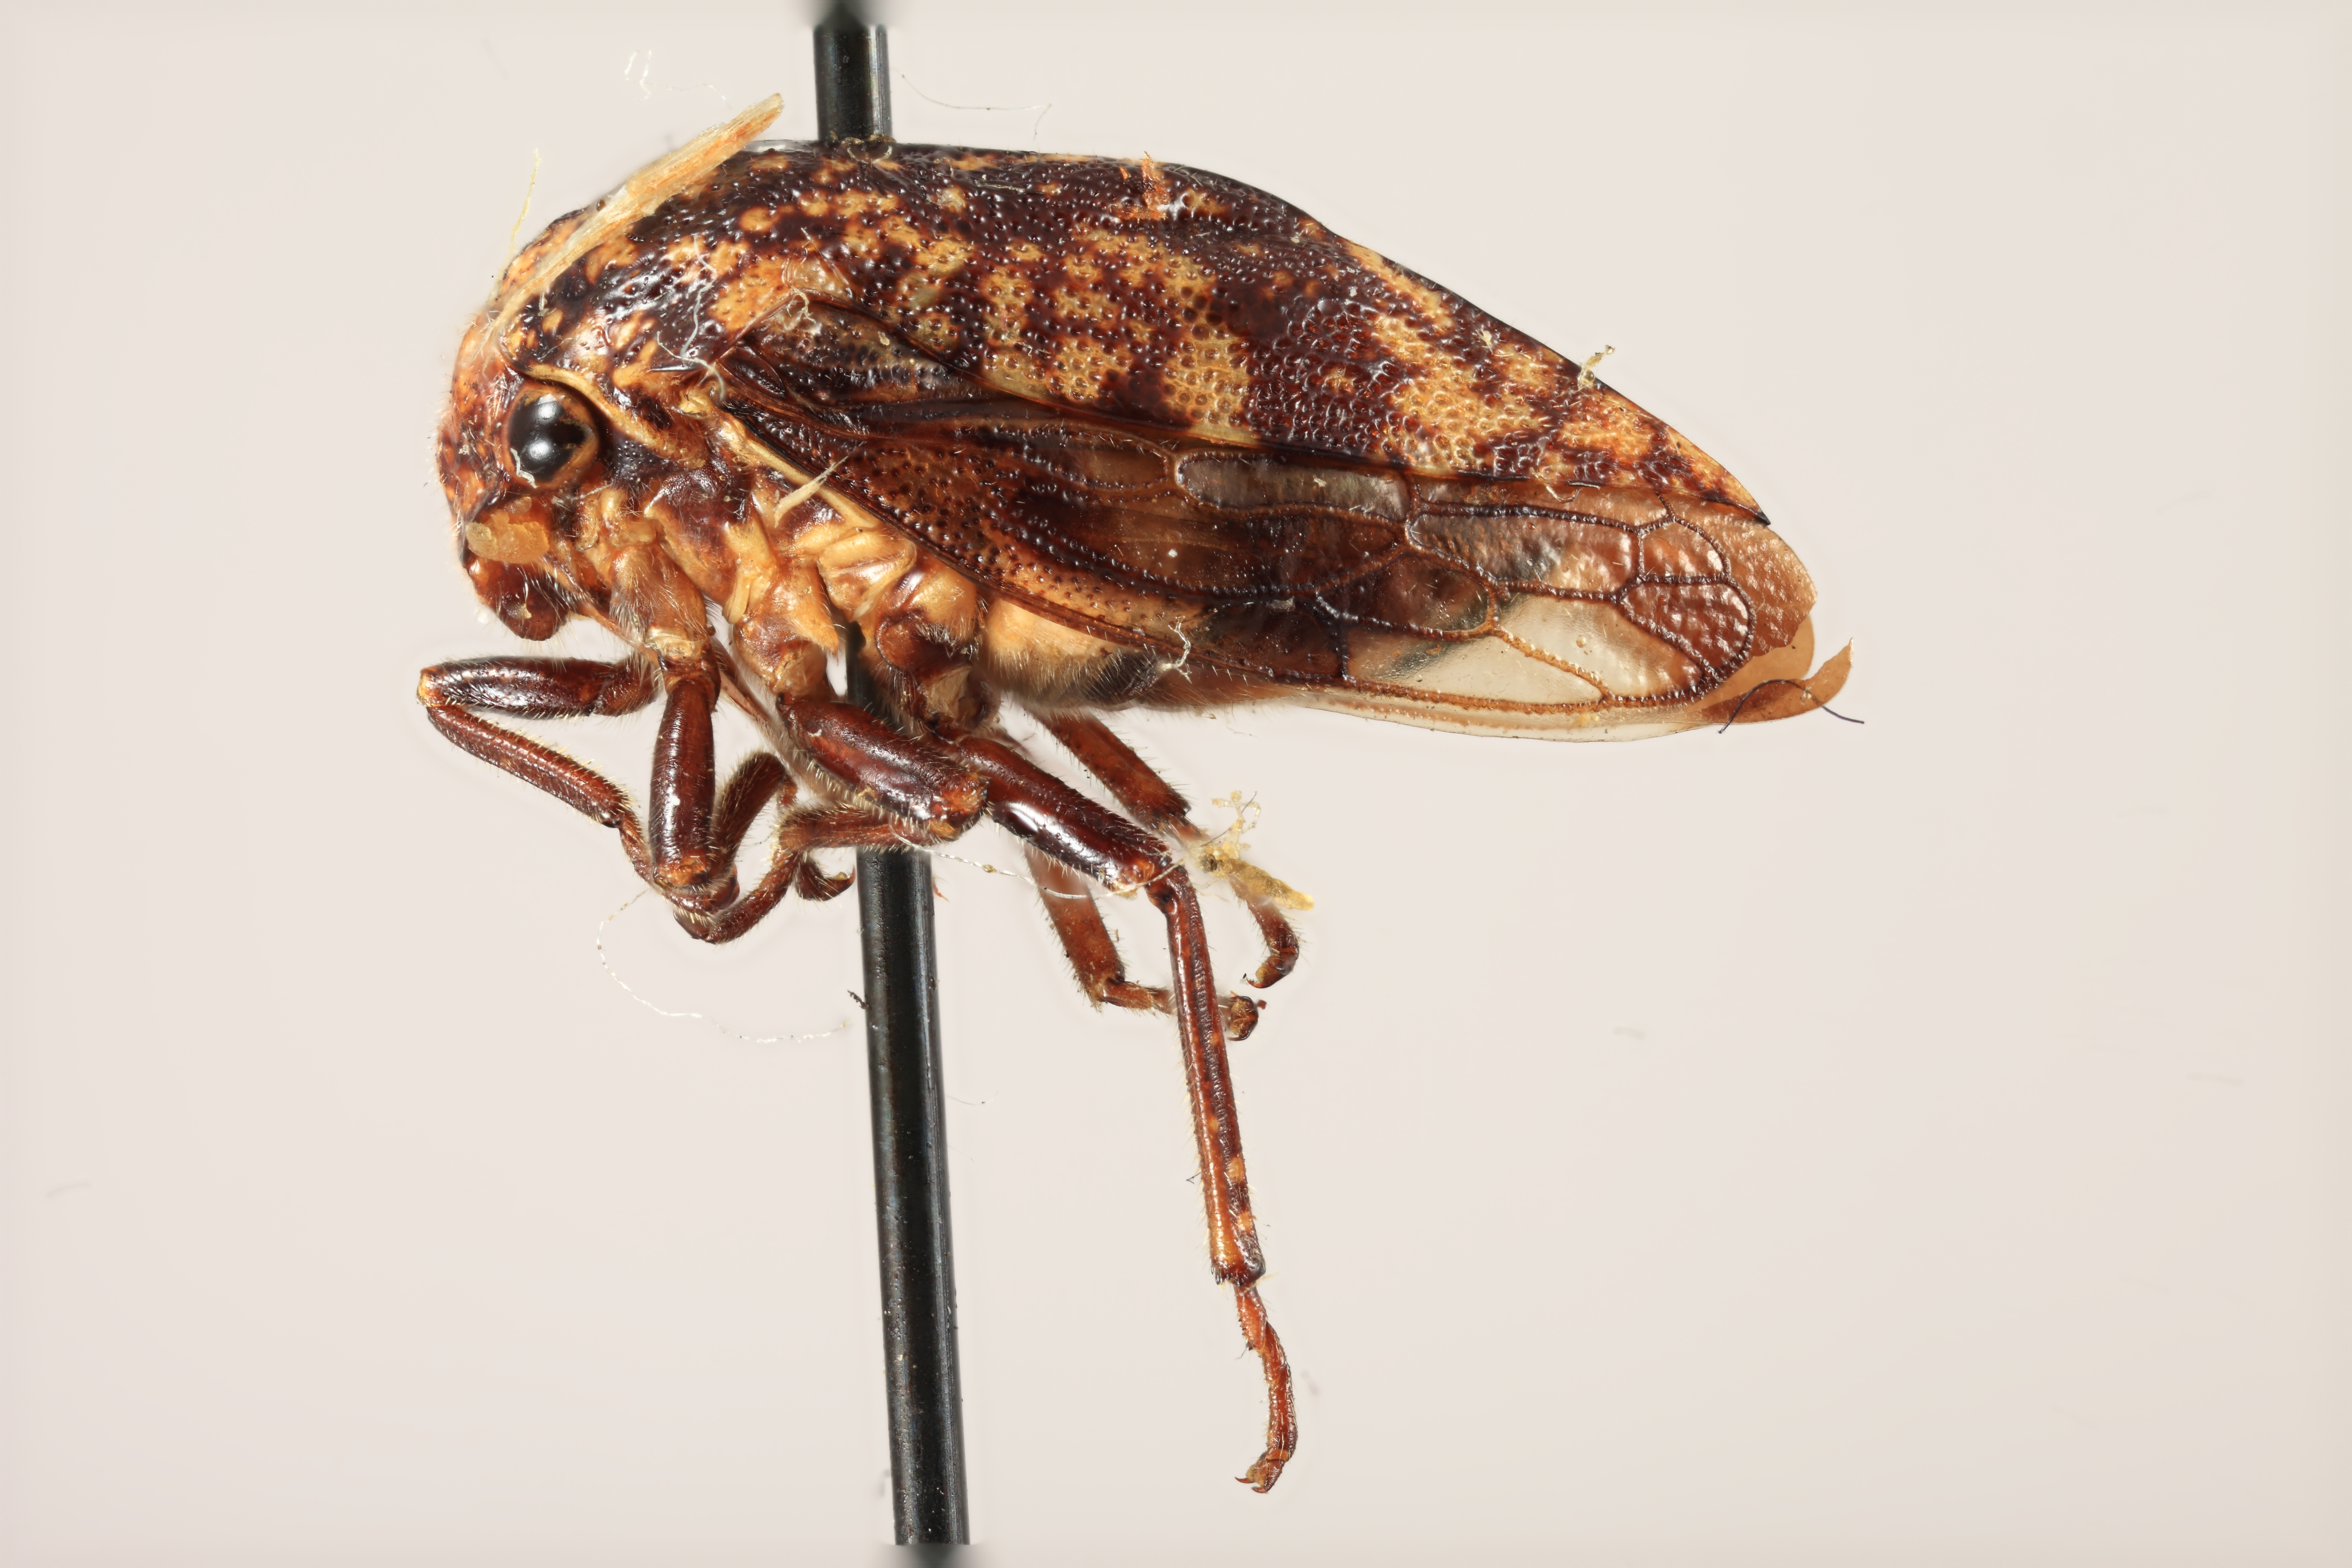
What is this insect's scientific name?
Carynota maculata
